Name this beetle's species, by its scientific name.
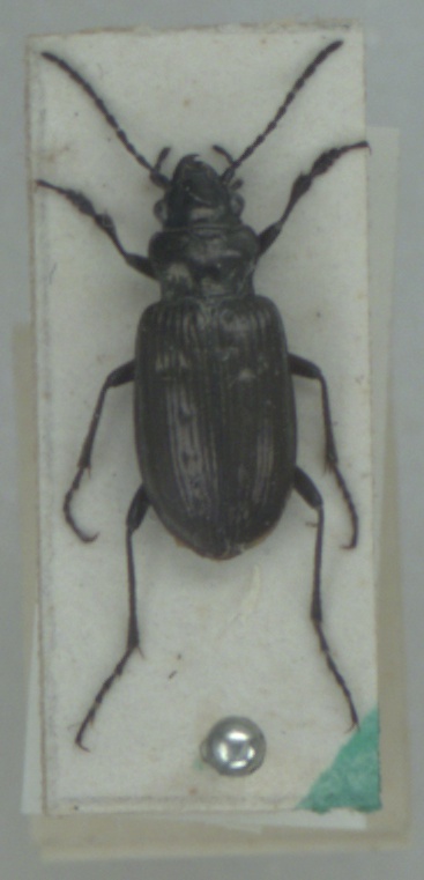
Pelophila borealis
